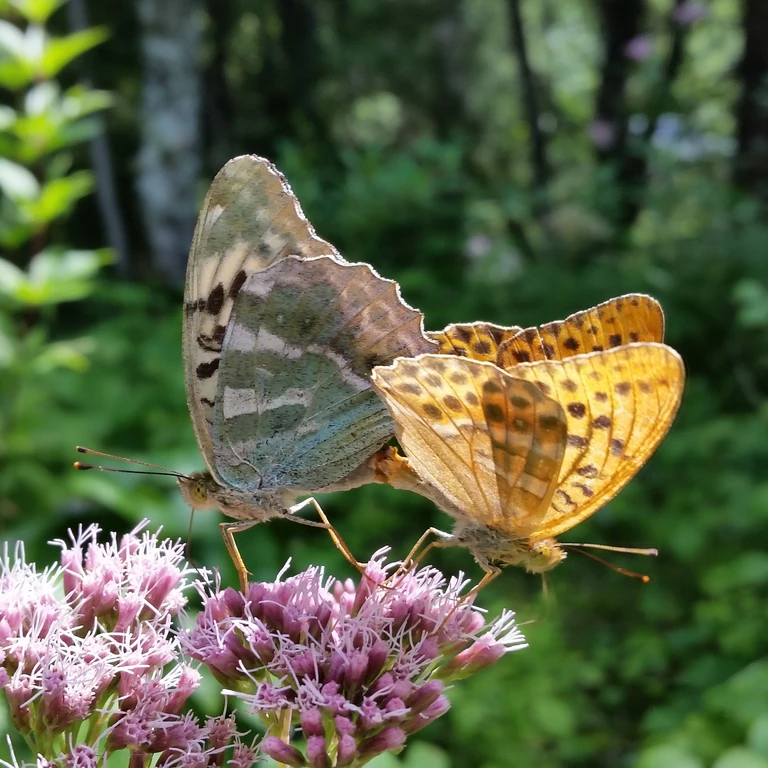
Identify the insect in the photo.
Argynnis paphia
